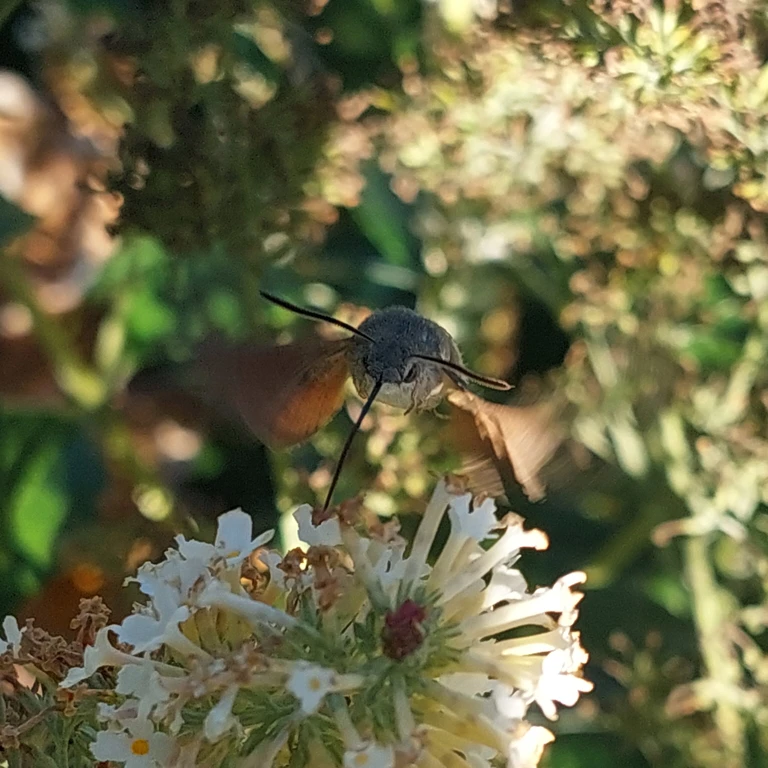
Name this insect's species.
Macroglossum stellatarum
